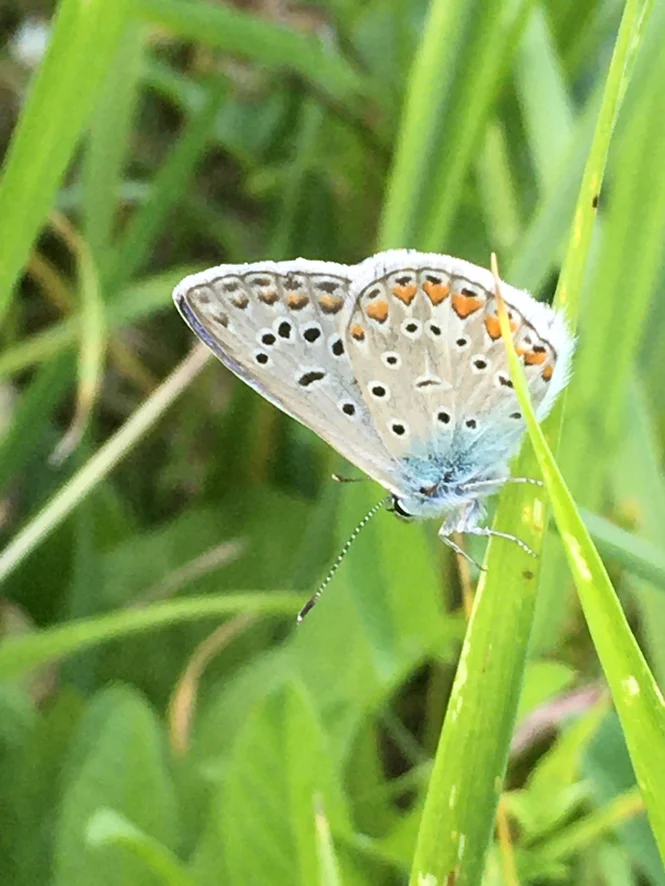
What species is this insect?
Polyommatus icarus
